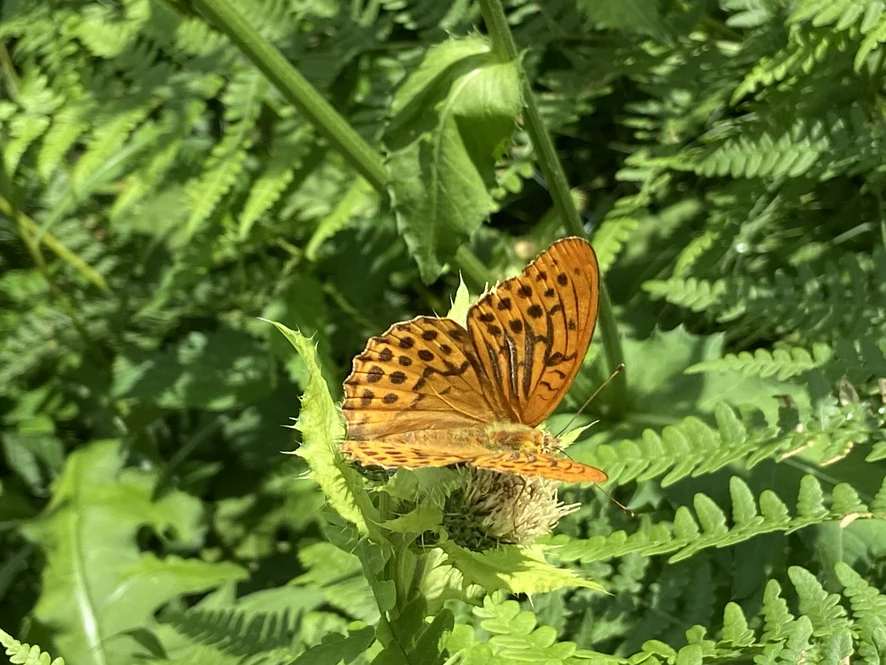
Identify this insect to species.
Argynnis paphia
